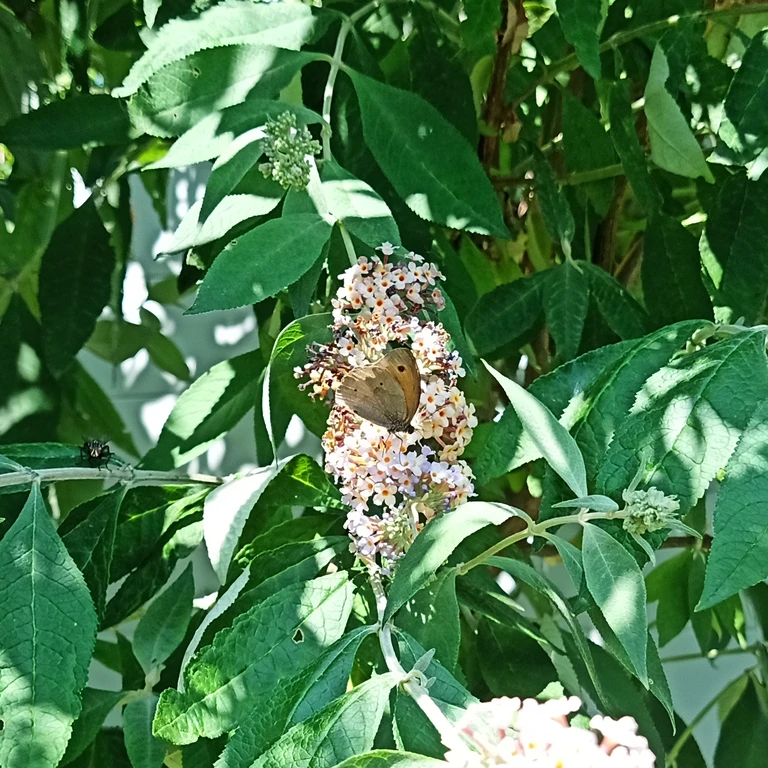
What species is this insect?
Maniola jurtina
